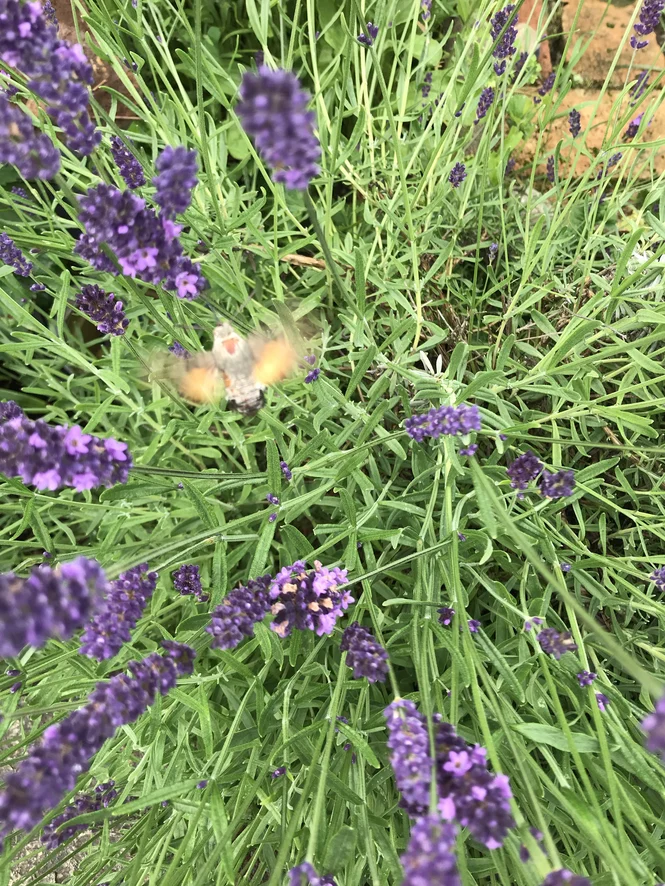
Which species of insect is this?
Macroglossum stellatarum
